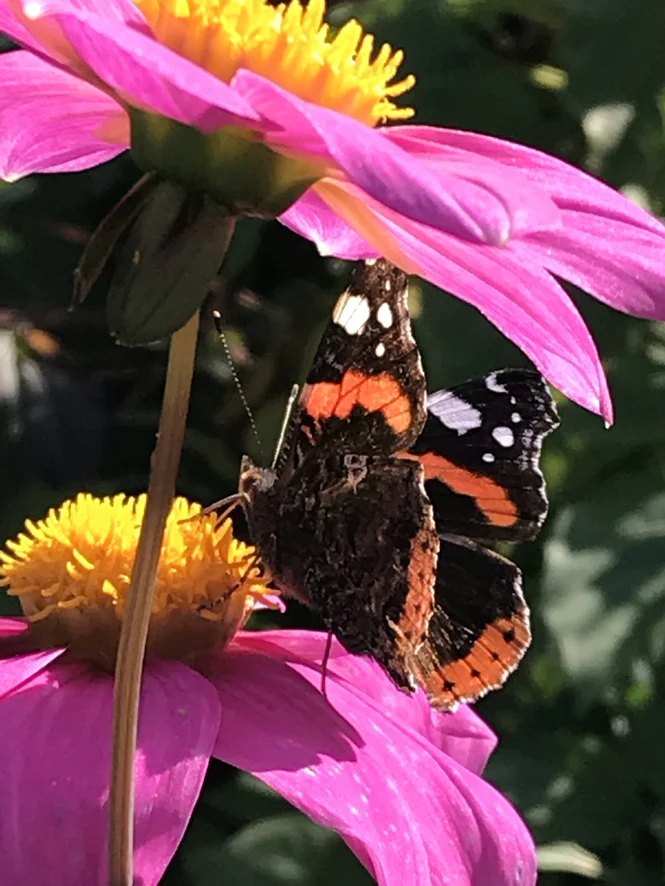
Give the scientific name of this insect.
Vanessa atalanta
